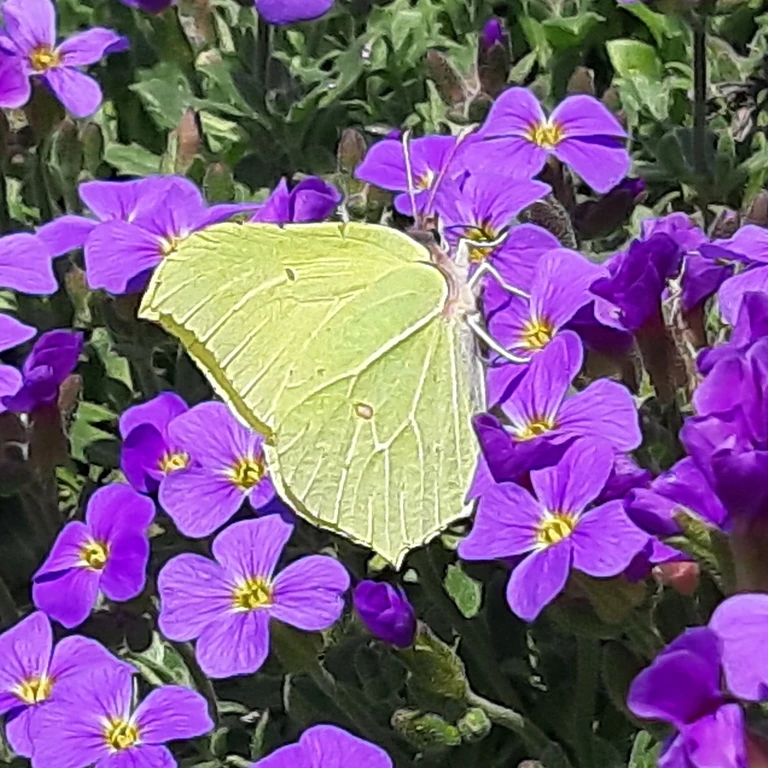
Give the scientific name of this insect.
Gonepteryx rhamni
